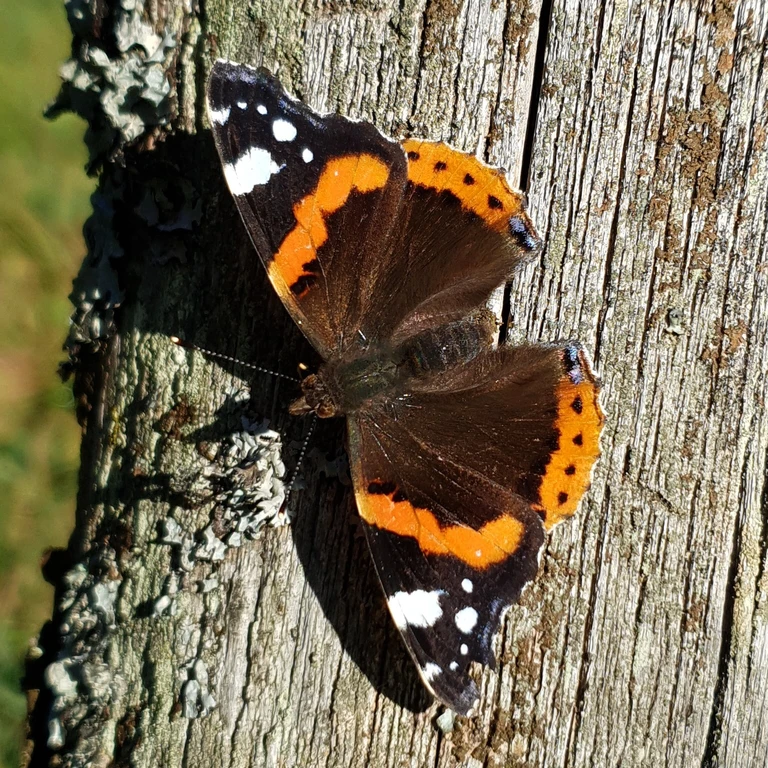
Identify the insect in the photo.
Vanessa atalanta
